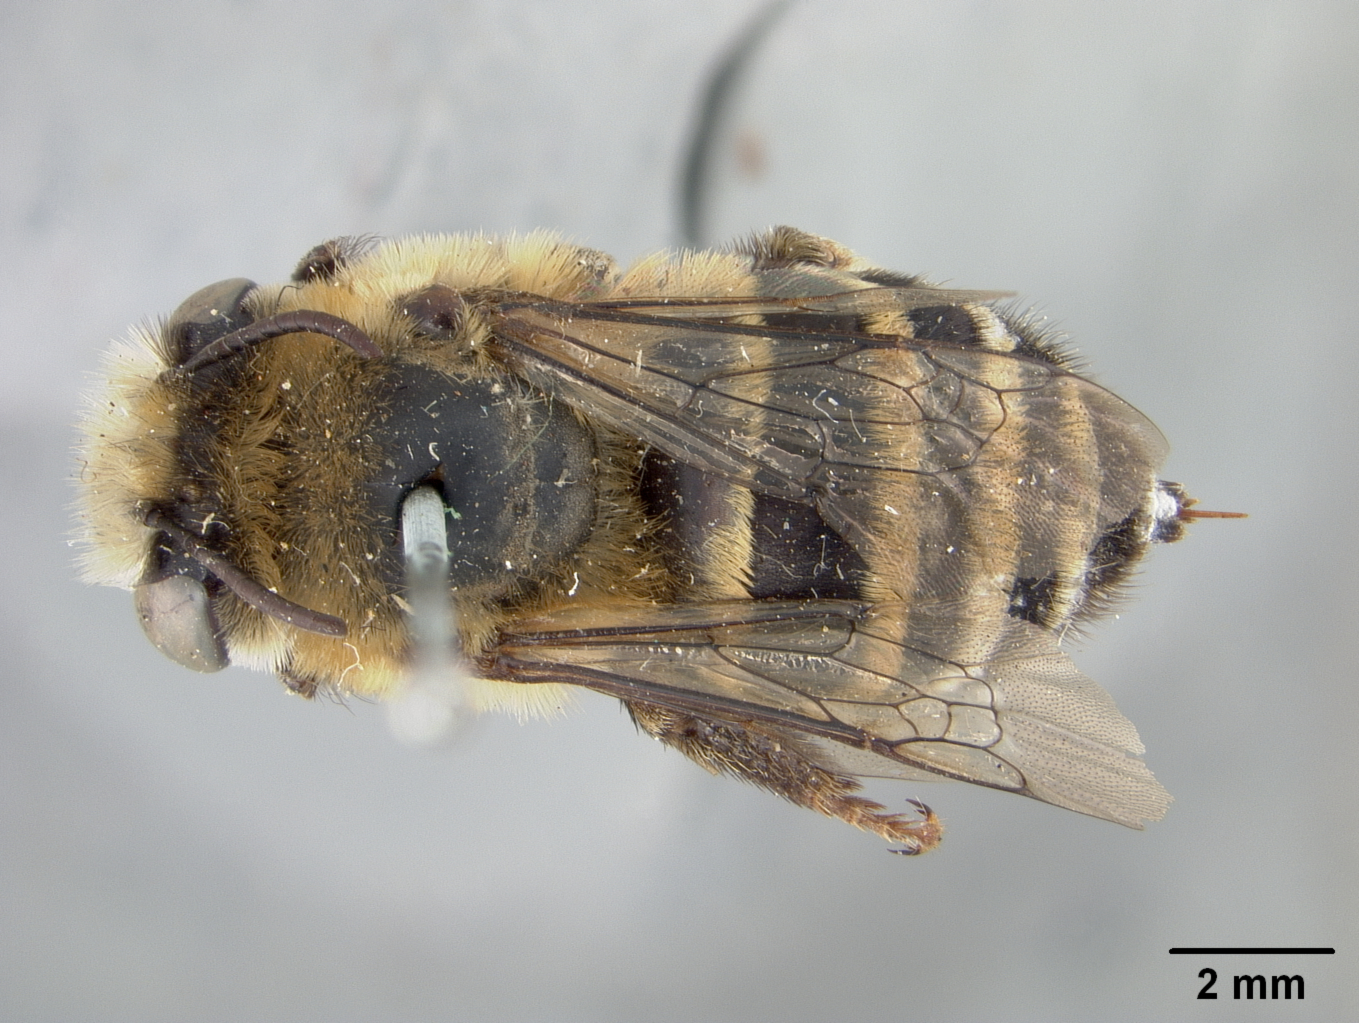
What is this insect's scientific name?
Anthophora catalinae
